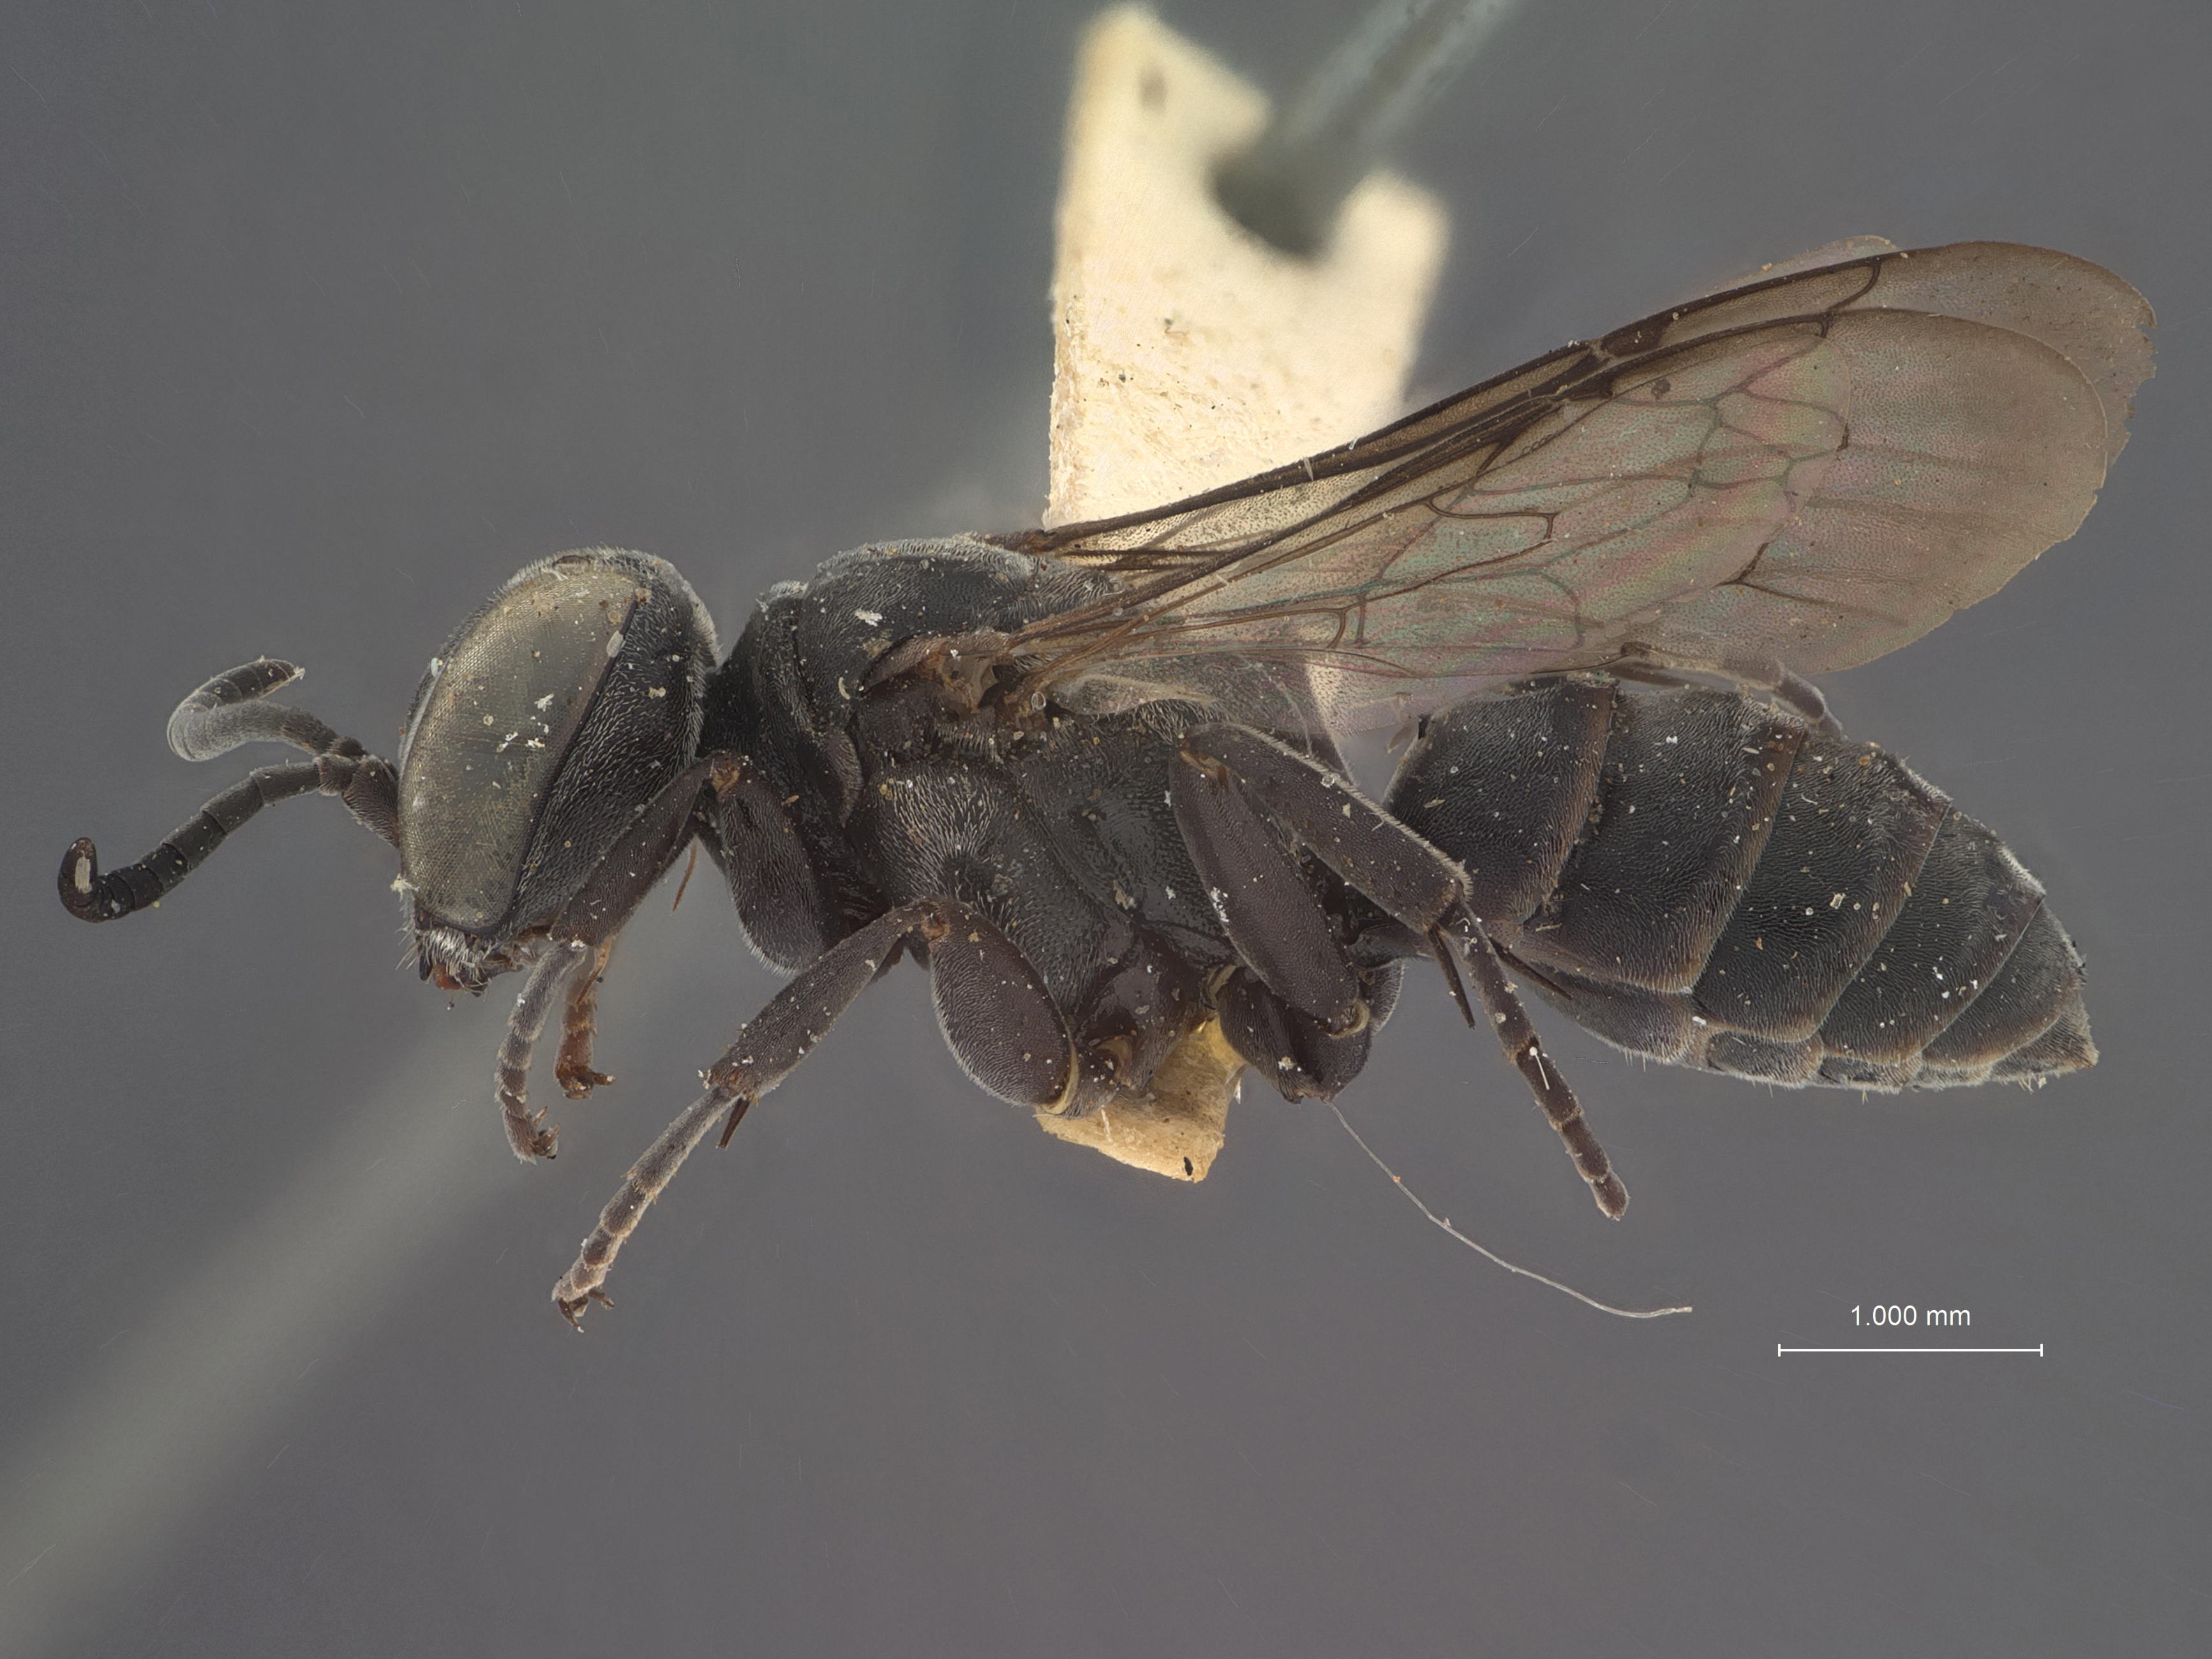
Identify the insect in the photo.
Pisonopsis triangularis
